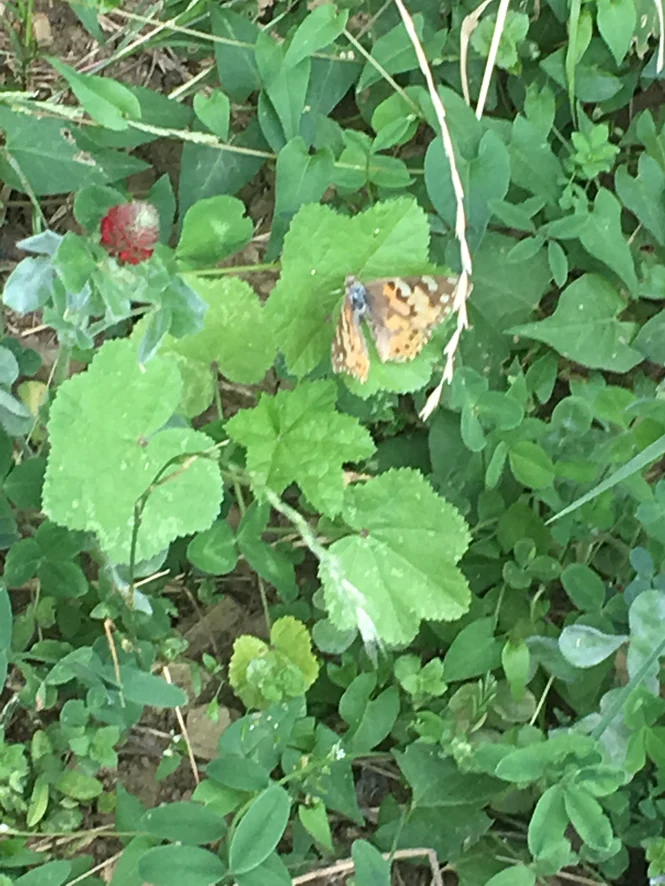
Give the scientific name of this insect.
Vanessa cardui
